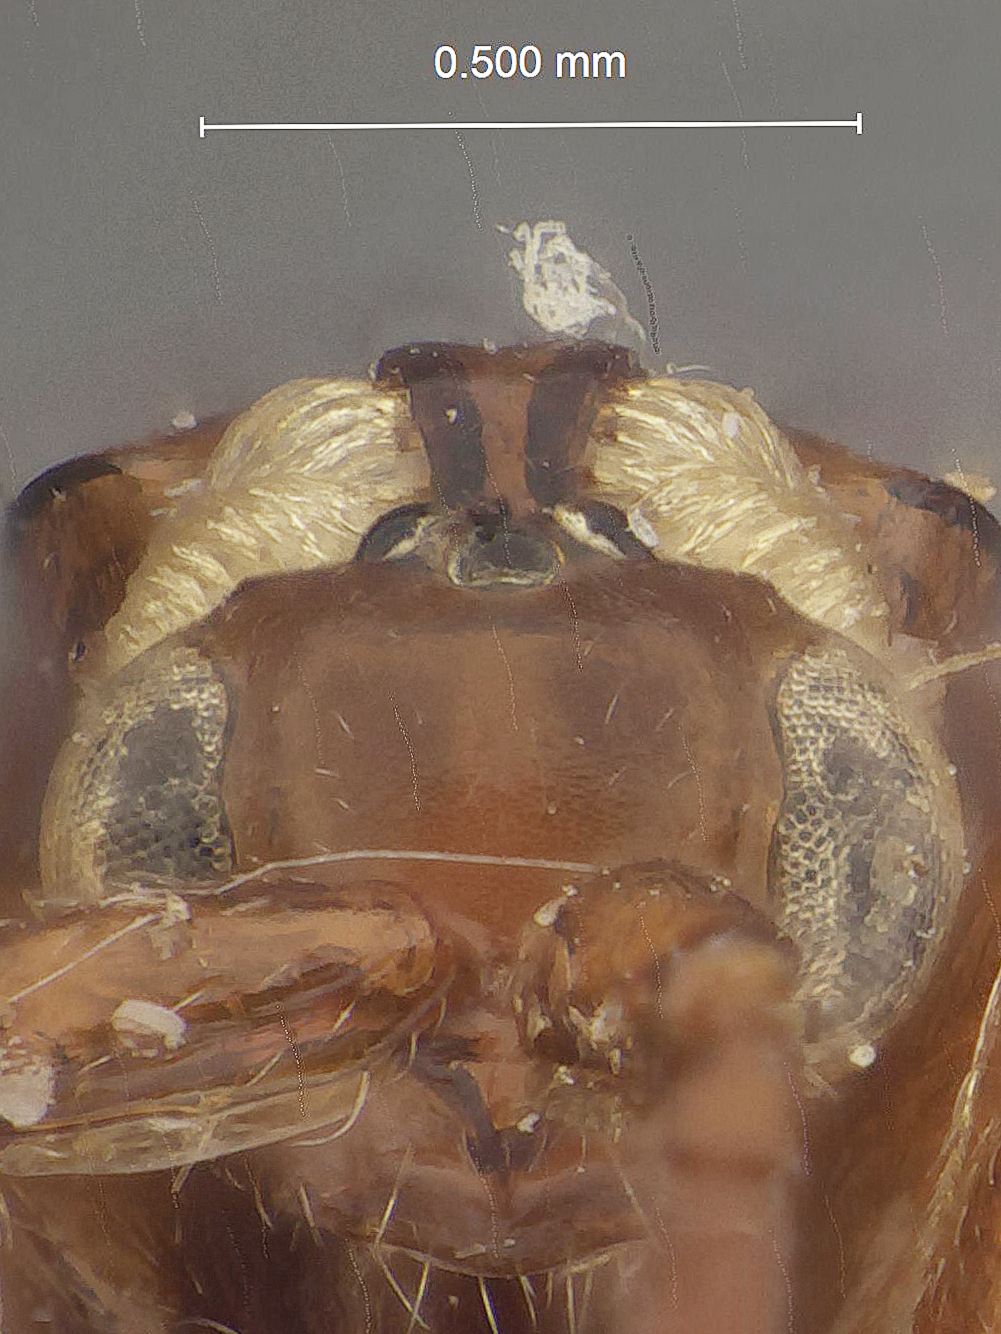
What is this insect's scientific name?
Loboscelidea collaris
